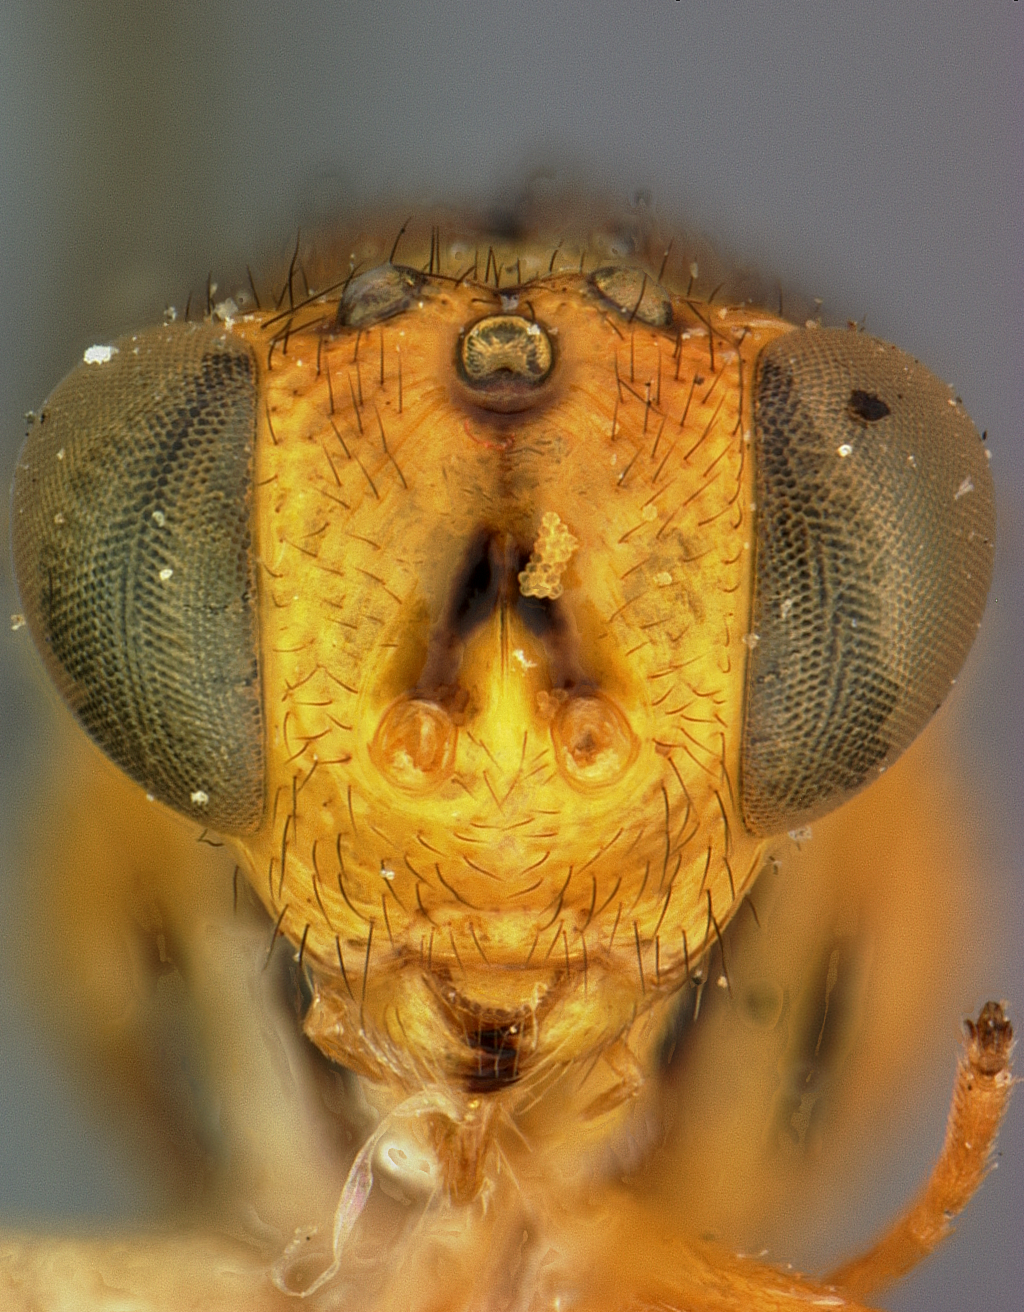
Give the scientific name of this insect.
Spilochalcis enocki
